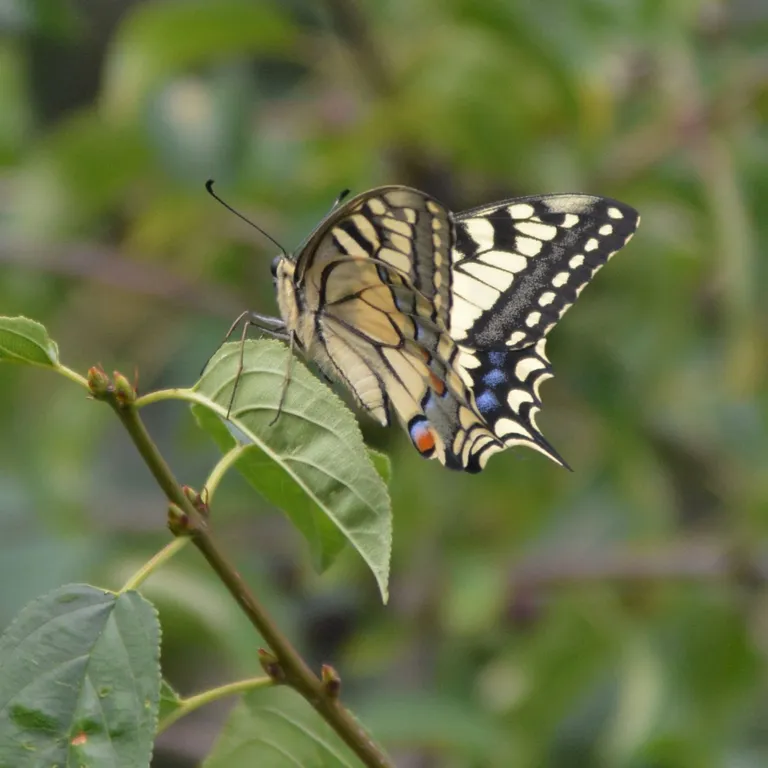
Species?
Papilio machaon
